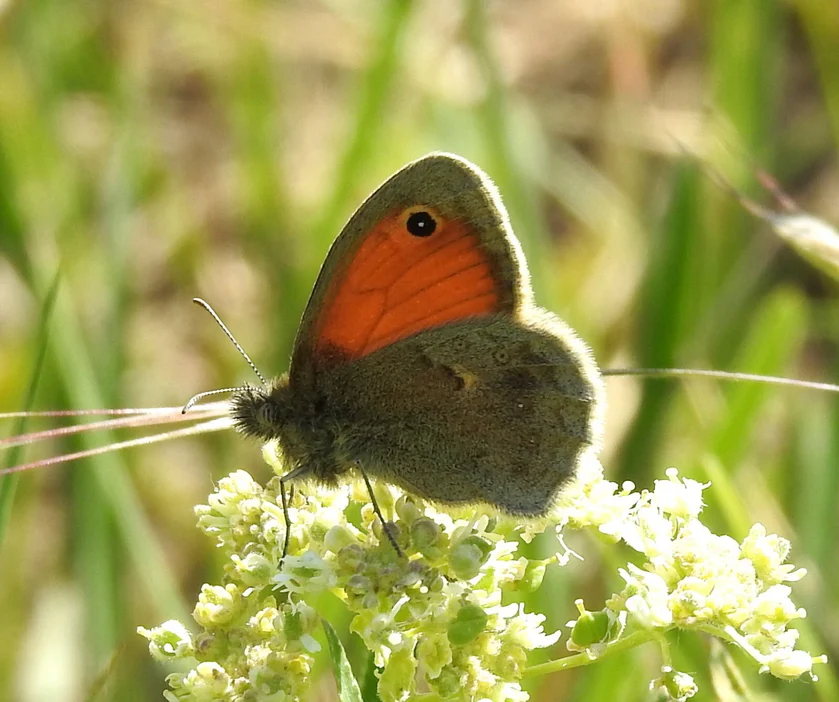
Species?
Coenonympha pamphilus
